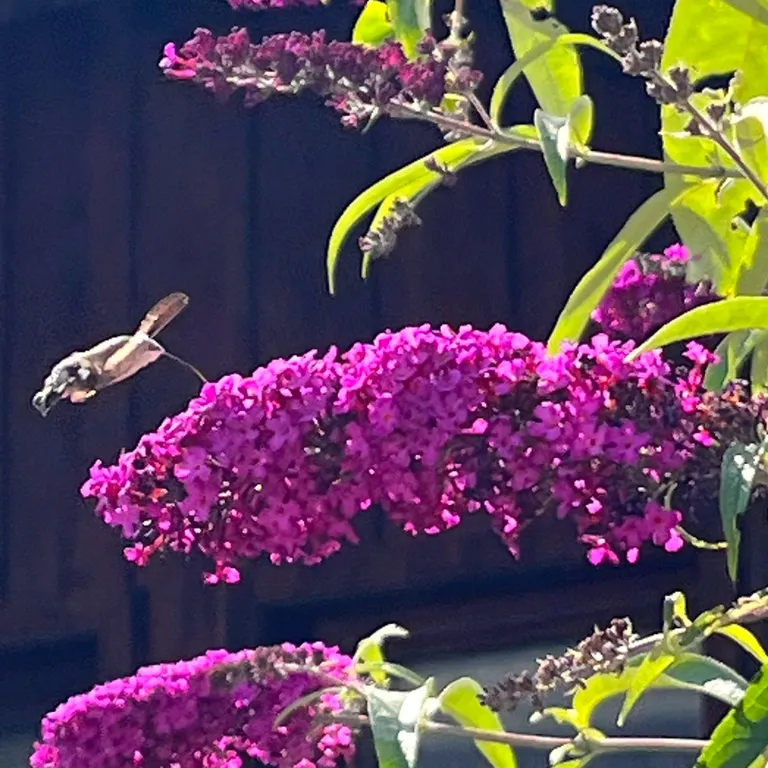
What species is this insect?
Macroglossum stellatarum
